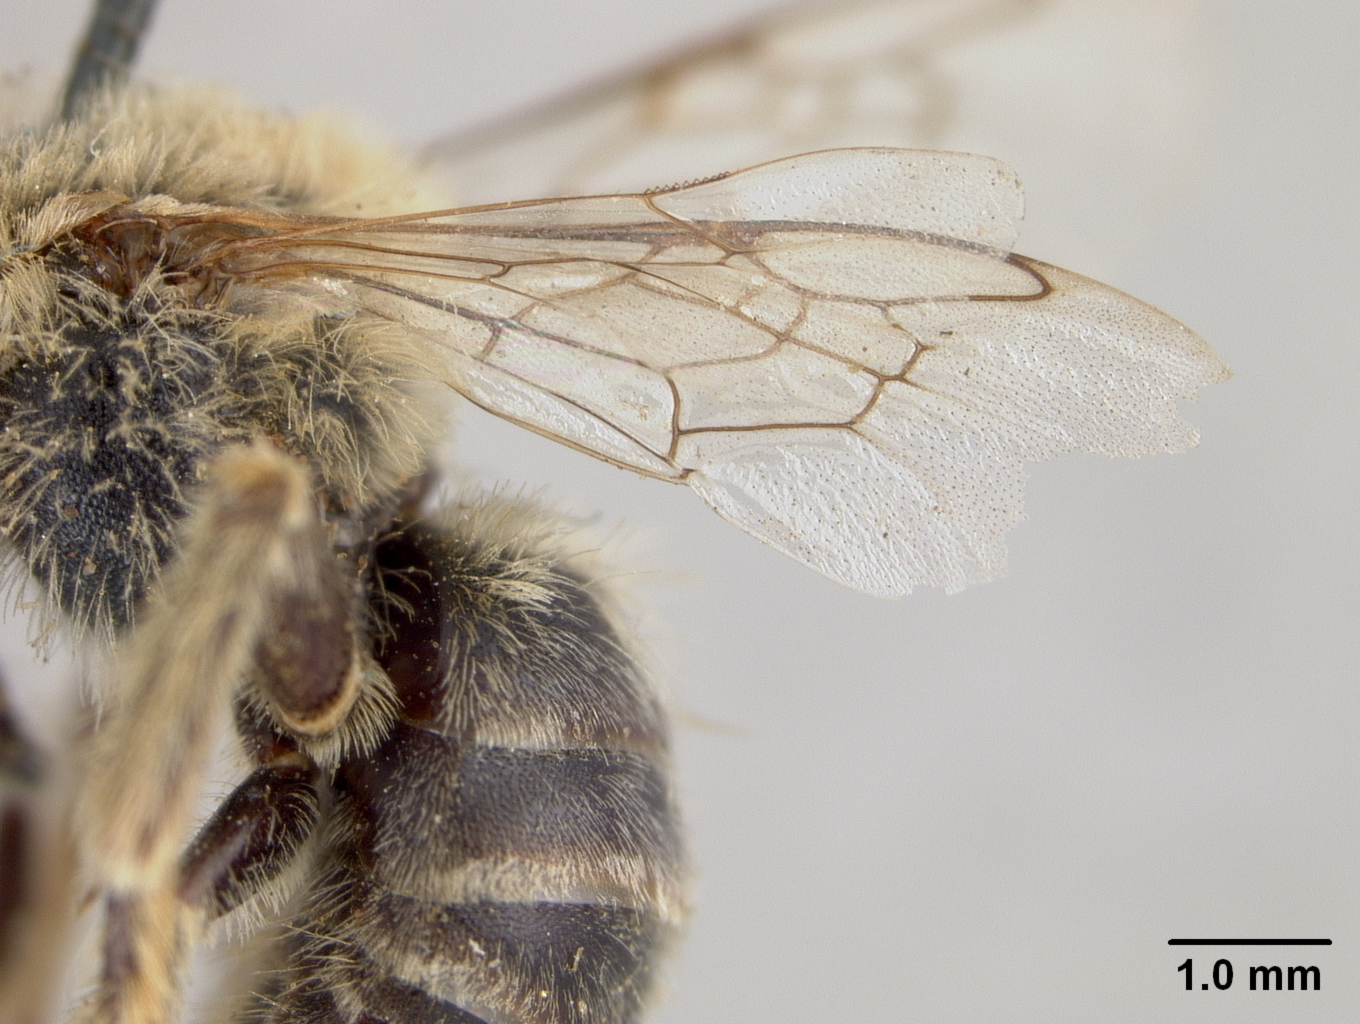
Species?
Melissodes bishoppi
